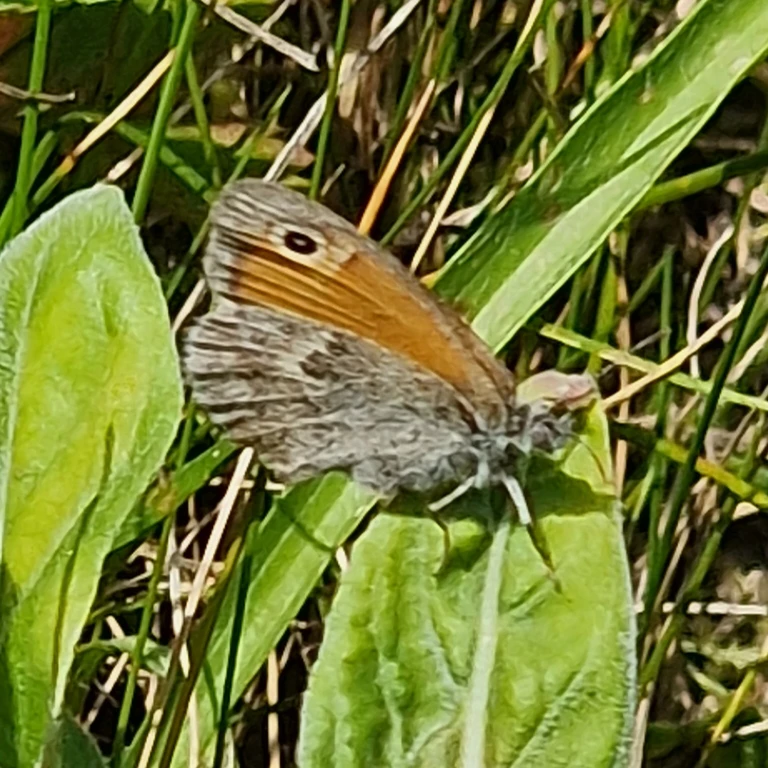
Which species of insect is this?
Coenonympha pamphilus
